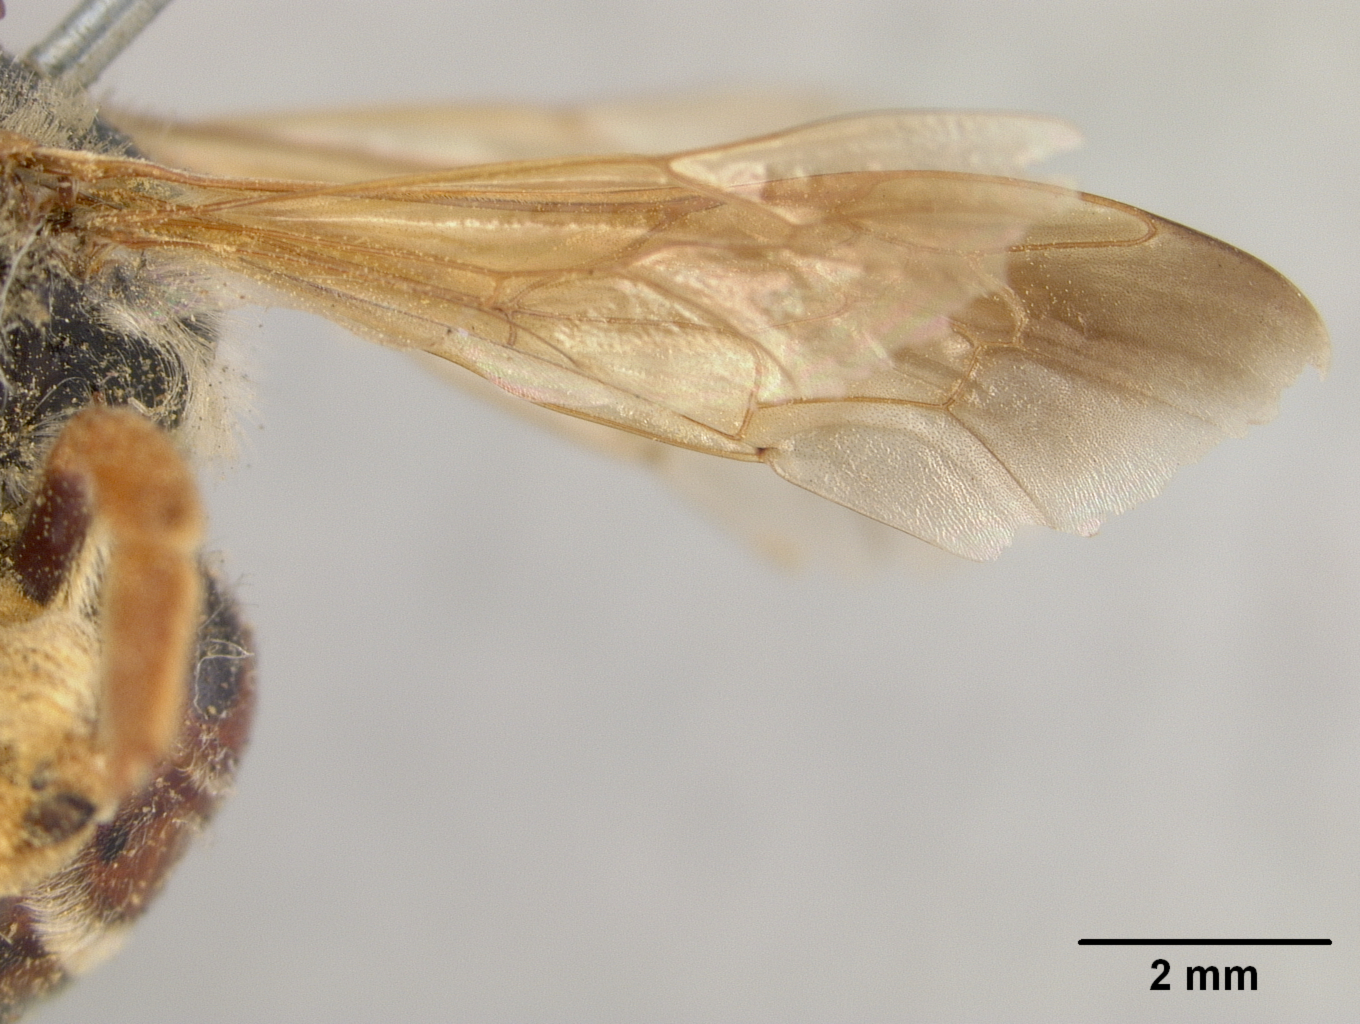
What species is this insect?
Andrena pascoensis
